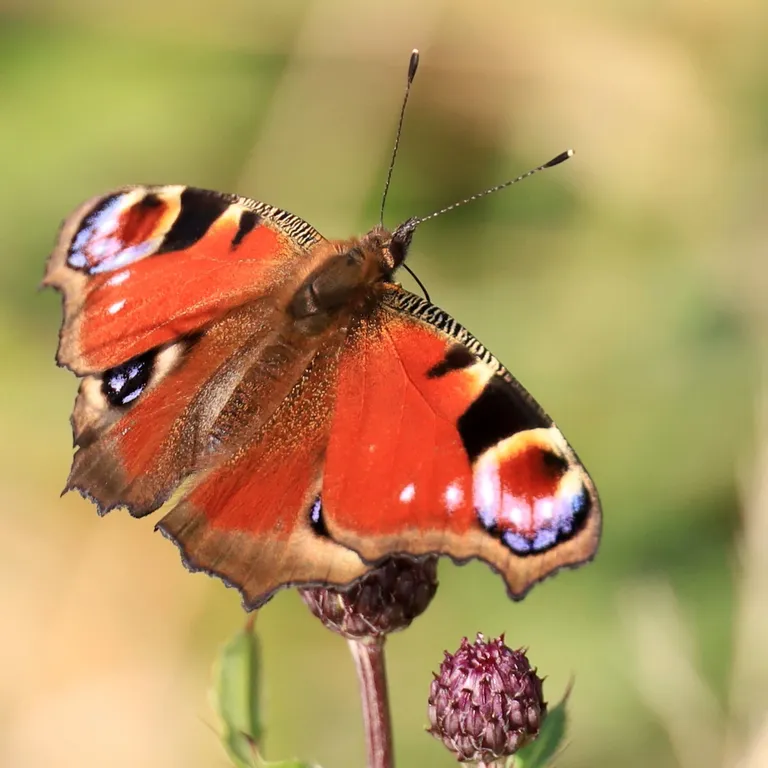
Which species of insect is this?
Aglais io
